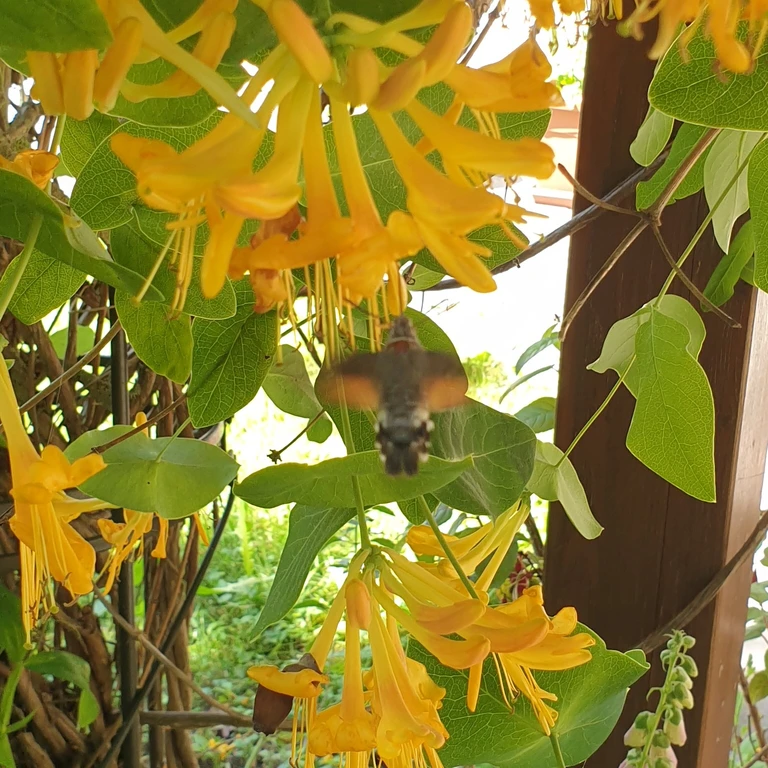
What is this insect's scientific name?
Macroglossum stellatarum
